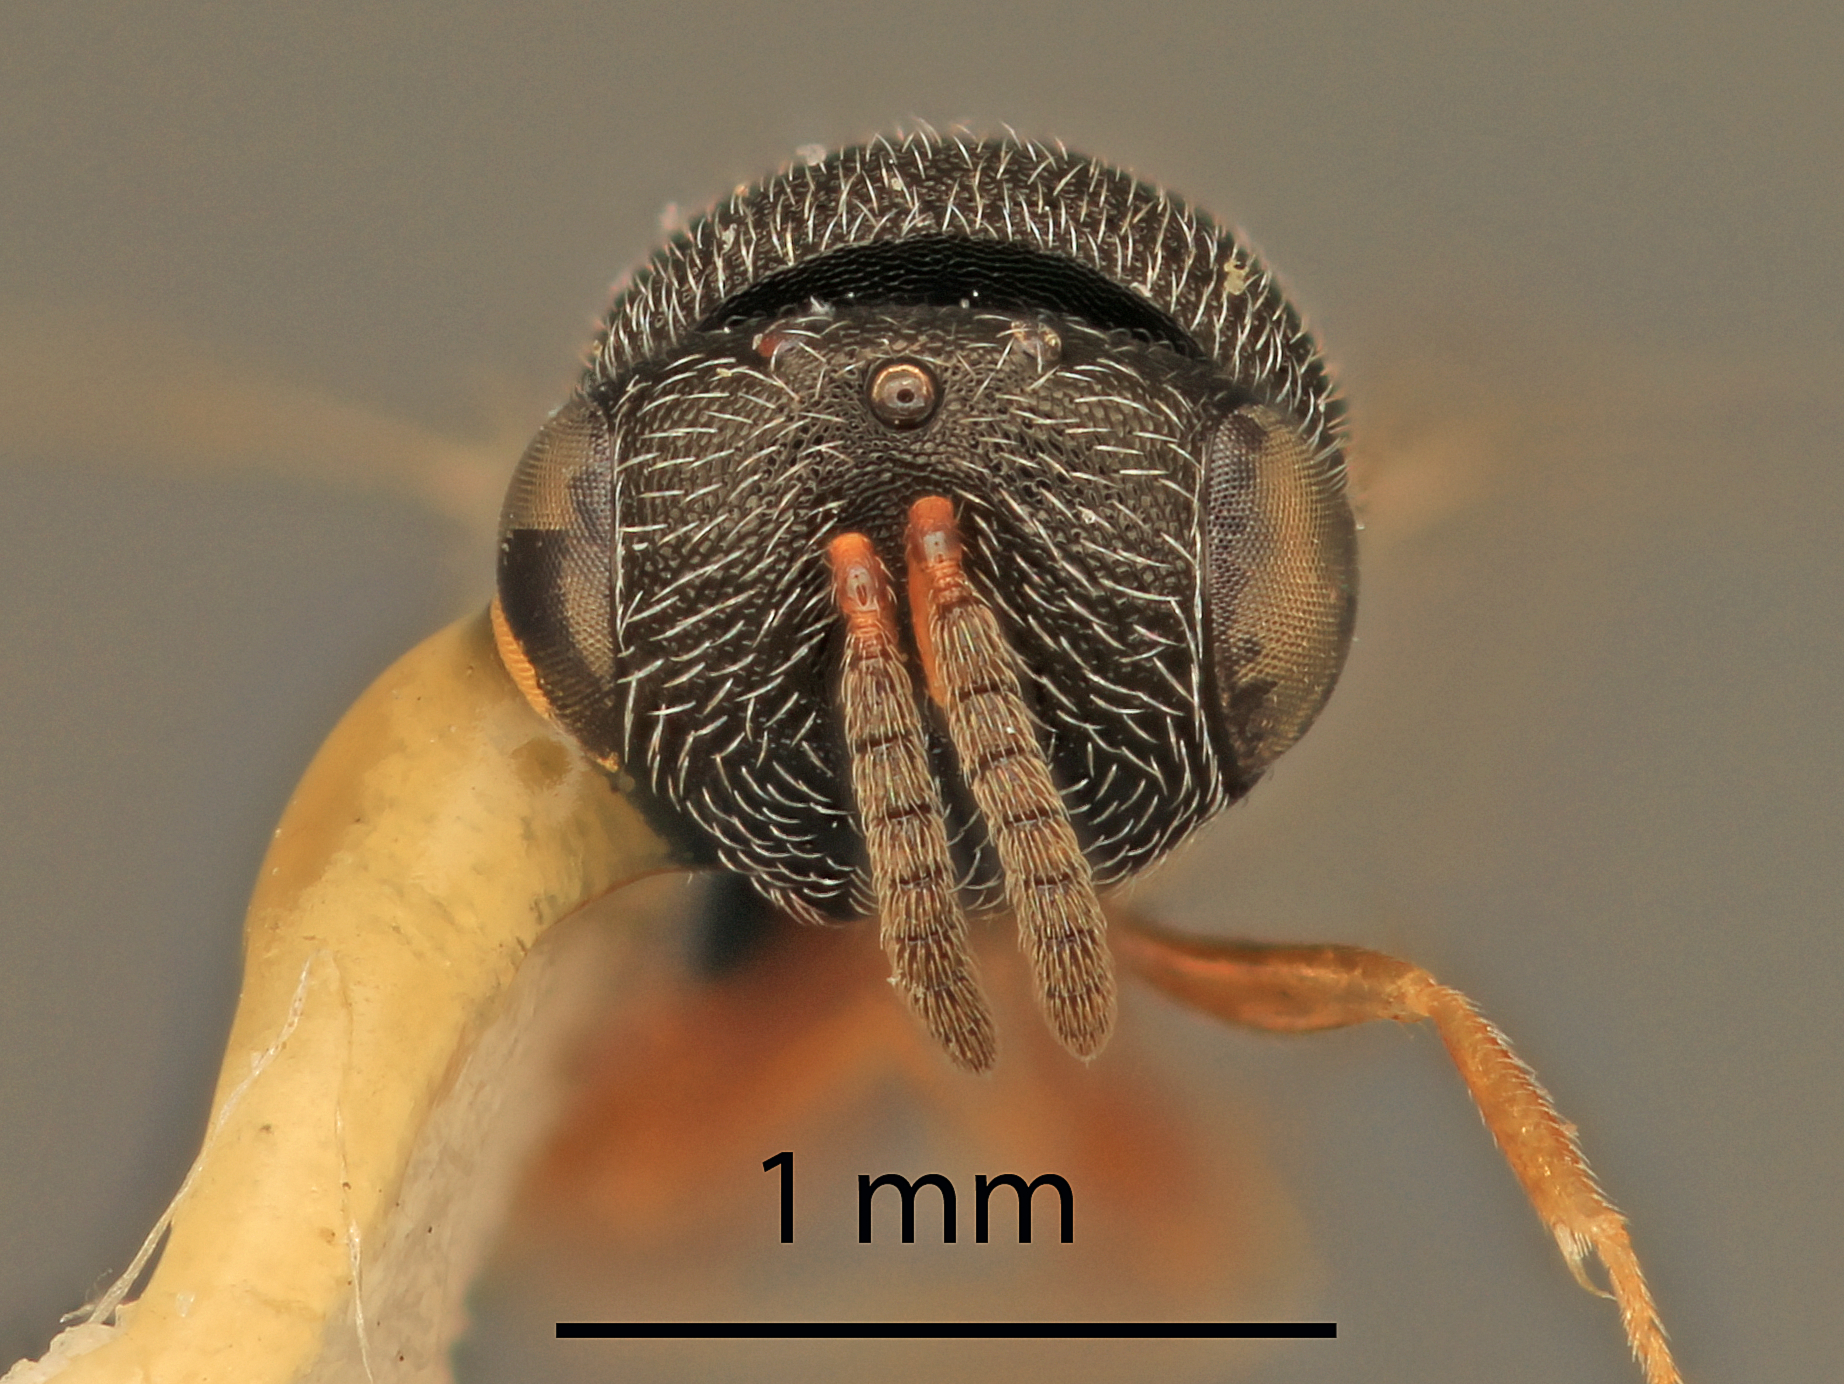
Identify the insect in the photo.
Halticopteroides exemae
